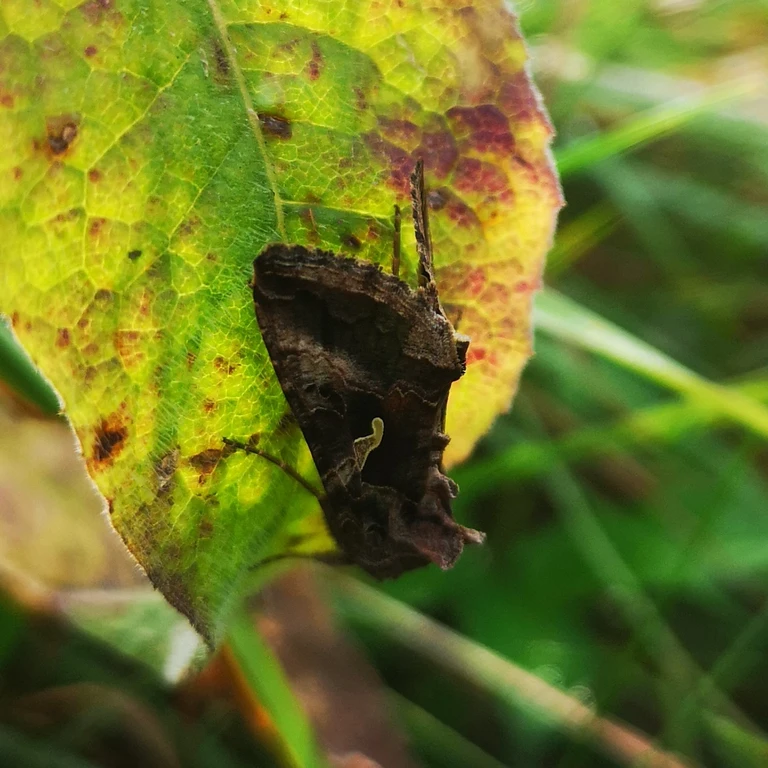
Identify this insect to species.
Autographa gamma
